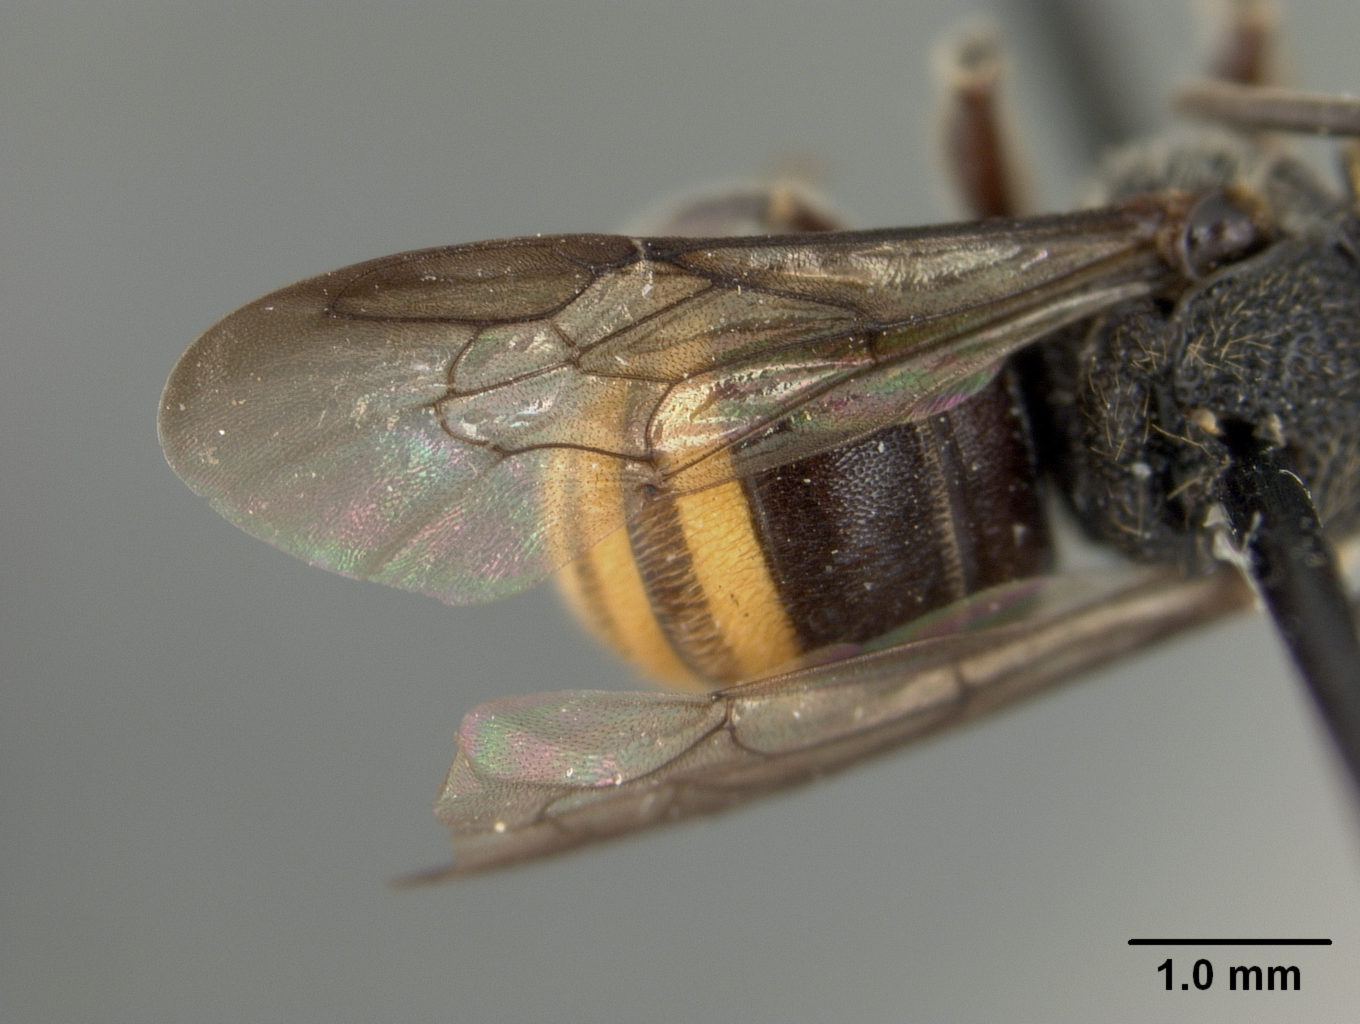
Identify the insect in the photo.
Dianthidium mapirense
